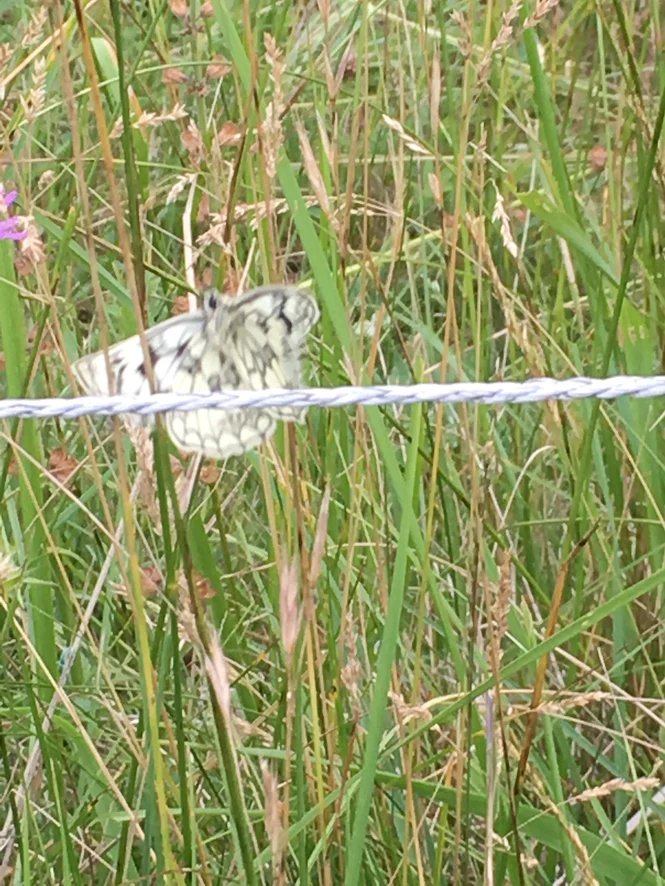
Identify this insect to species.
Melanargia galathea
